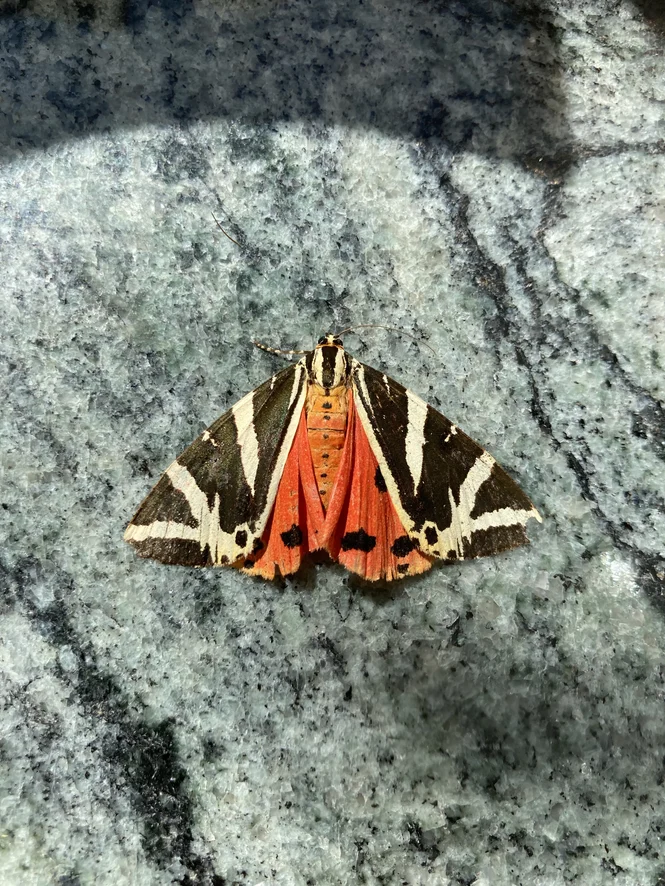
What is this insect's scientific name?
Euplagia quadripunctaria
